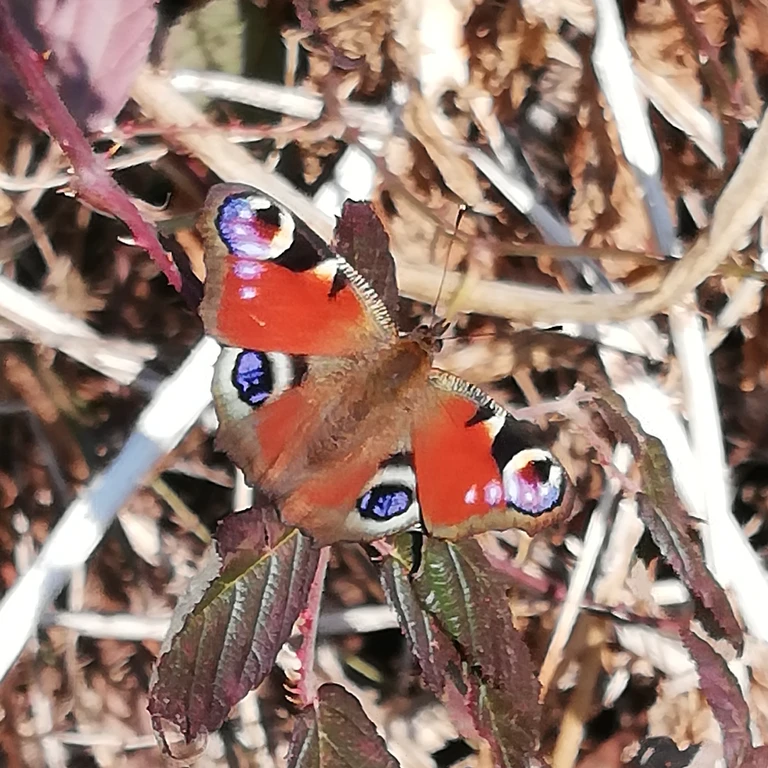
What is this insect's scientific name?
Aglais io
